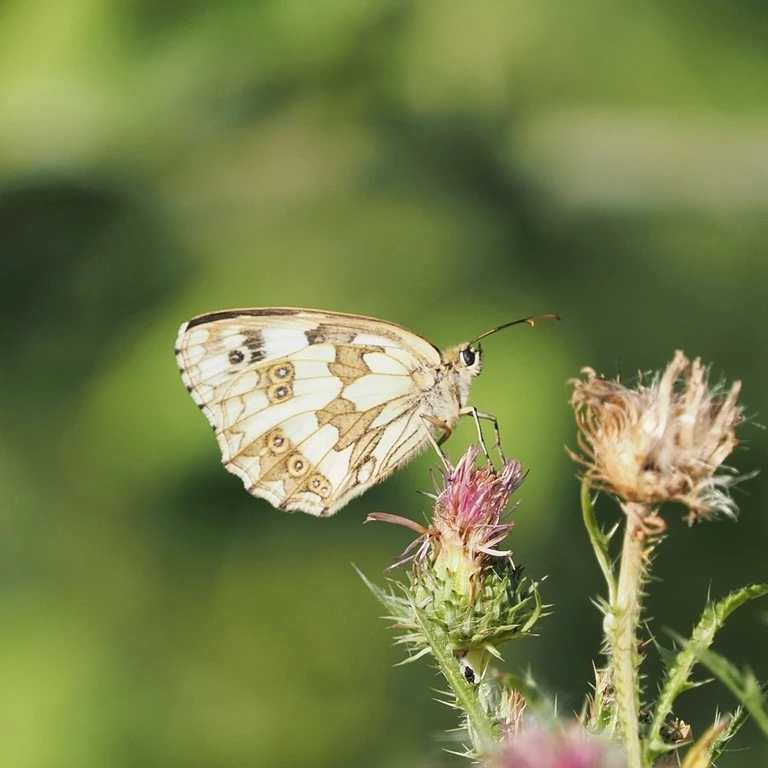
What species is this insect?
Melanargia galathea
